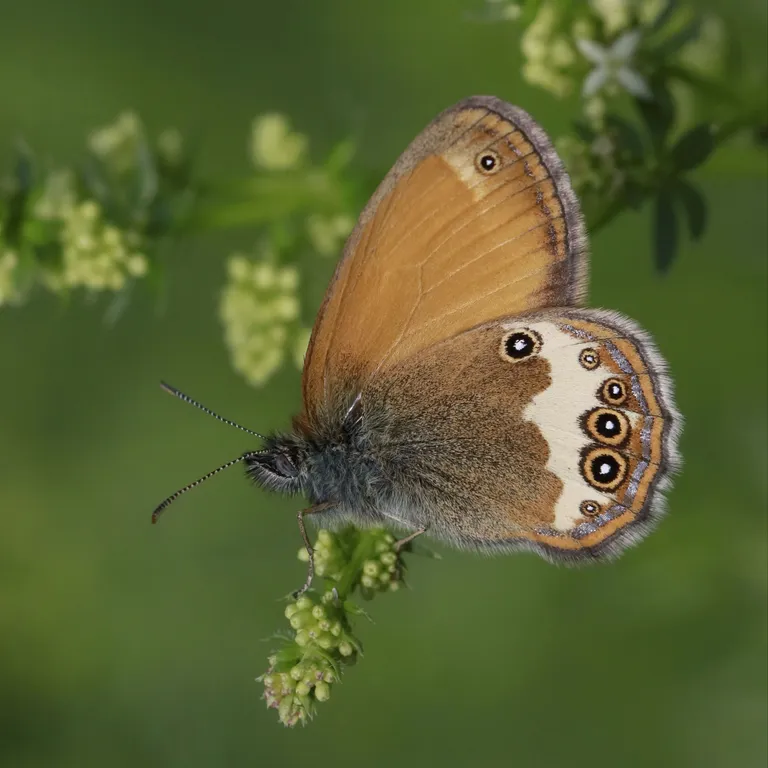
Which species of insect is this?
Coenonympha arcania
